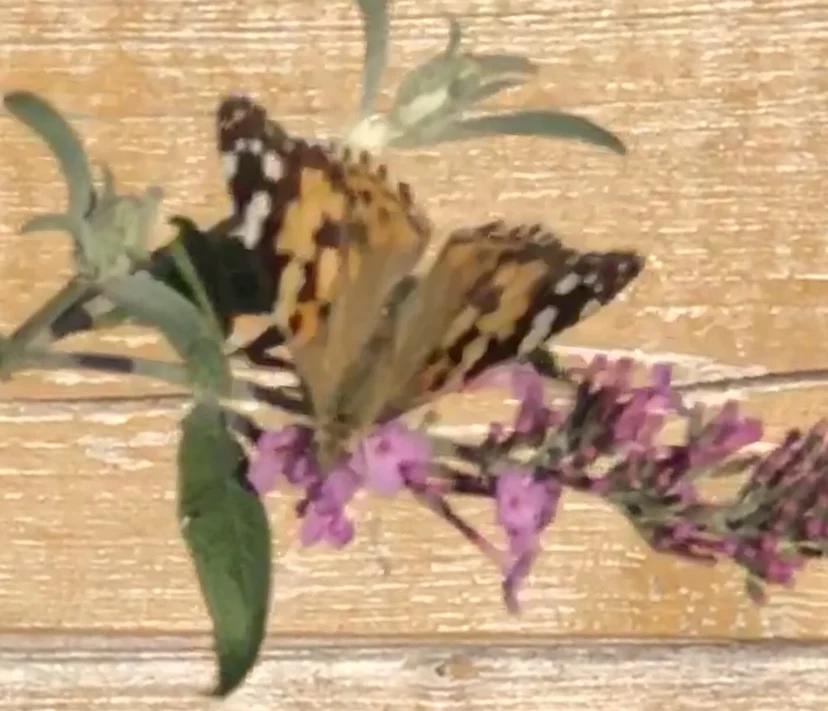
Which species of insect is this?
Vanessa cardui
